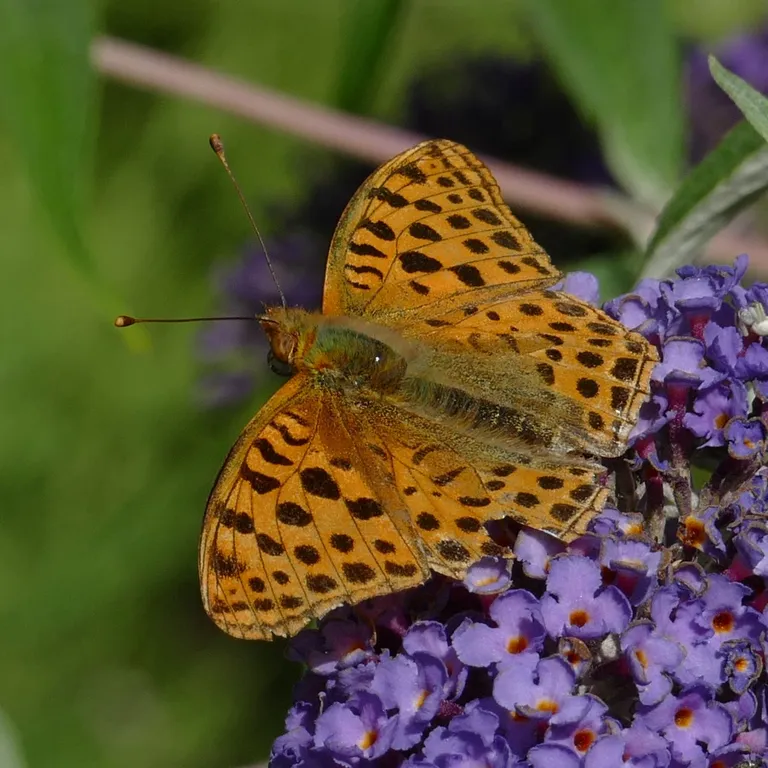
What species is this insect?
Issoria lathonia
